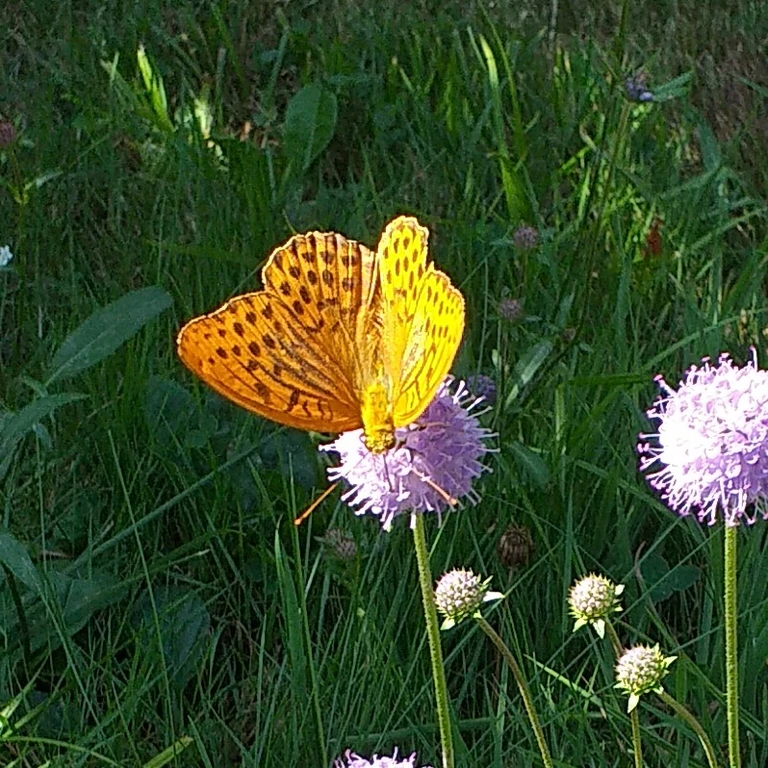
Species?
Argynnis paphia
